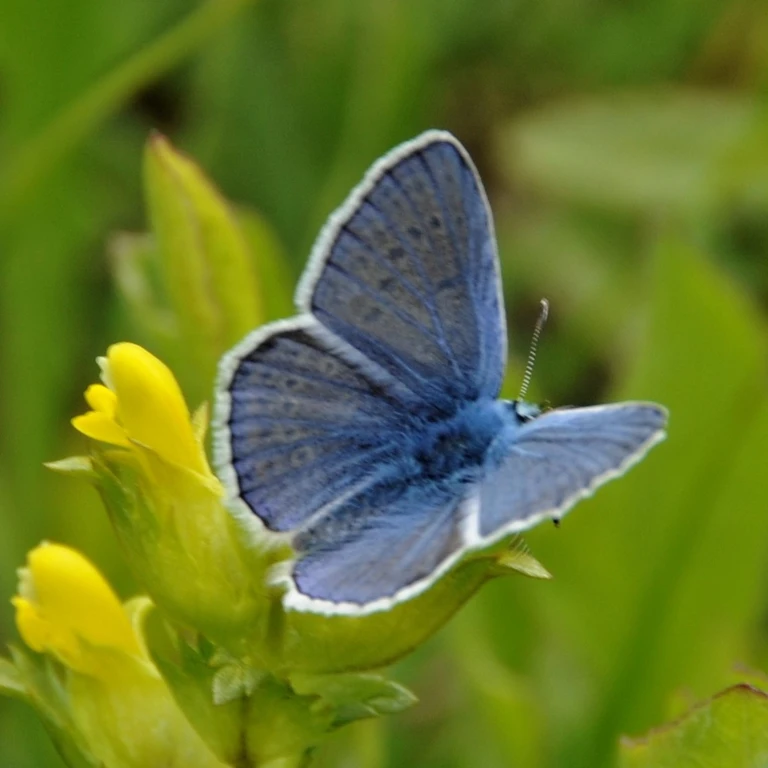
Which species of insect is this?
Polyommatus icarus
